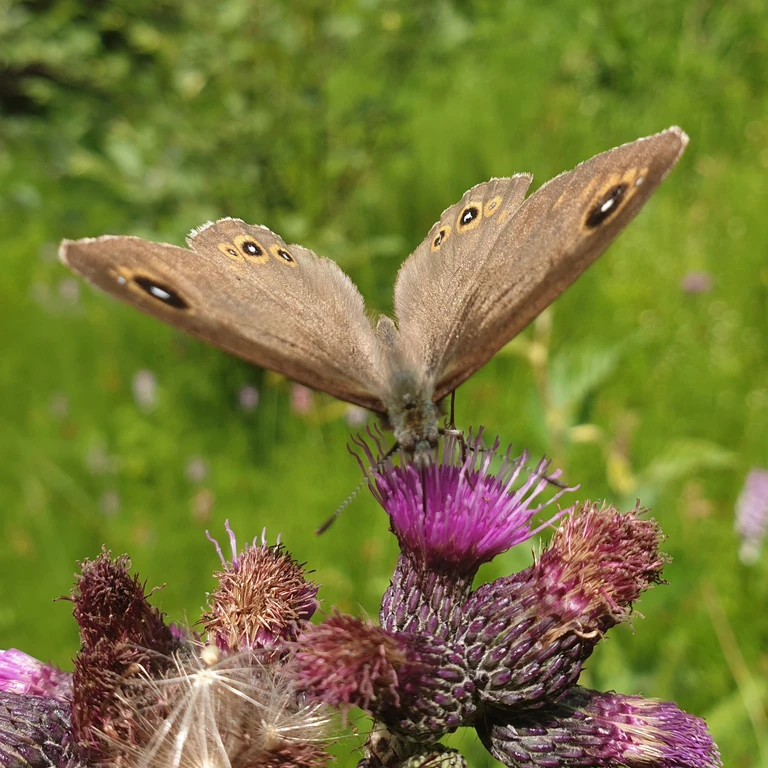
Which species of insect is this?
Lasiommata maera (also Pararge maera)
